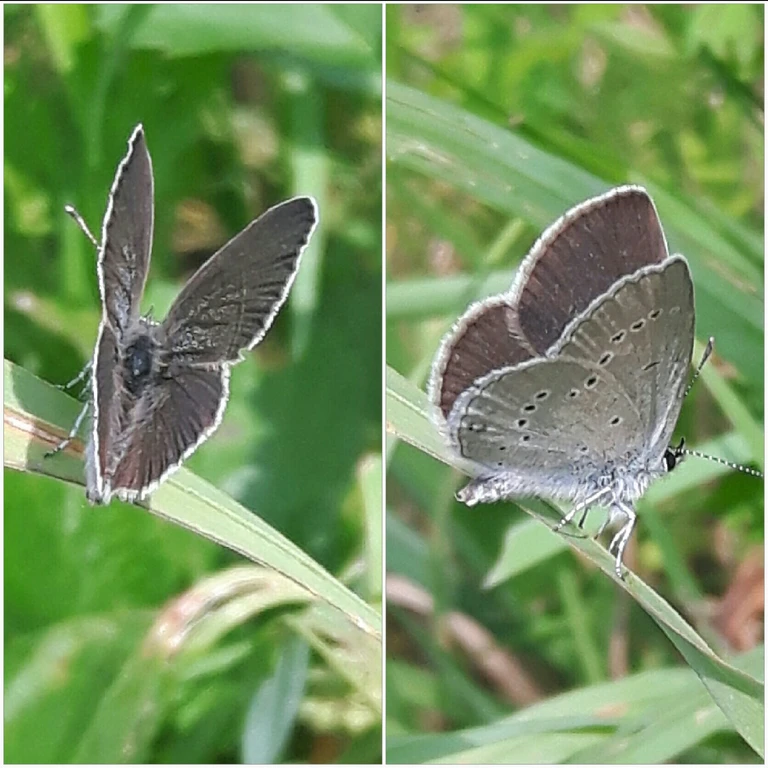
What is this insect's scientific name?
Cupido minimus
